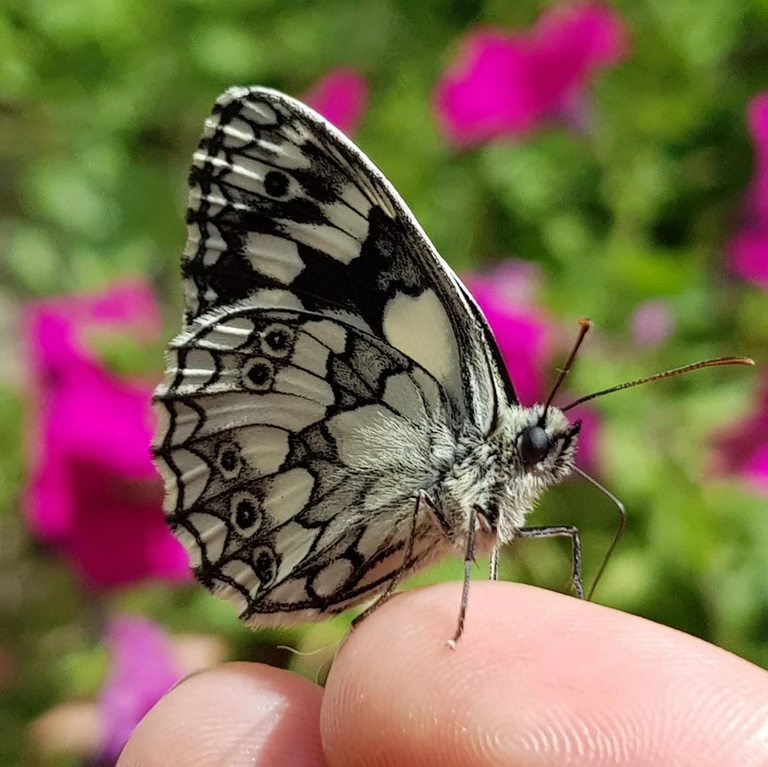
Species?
Melanargia galathea
